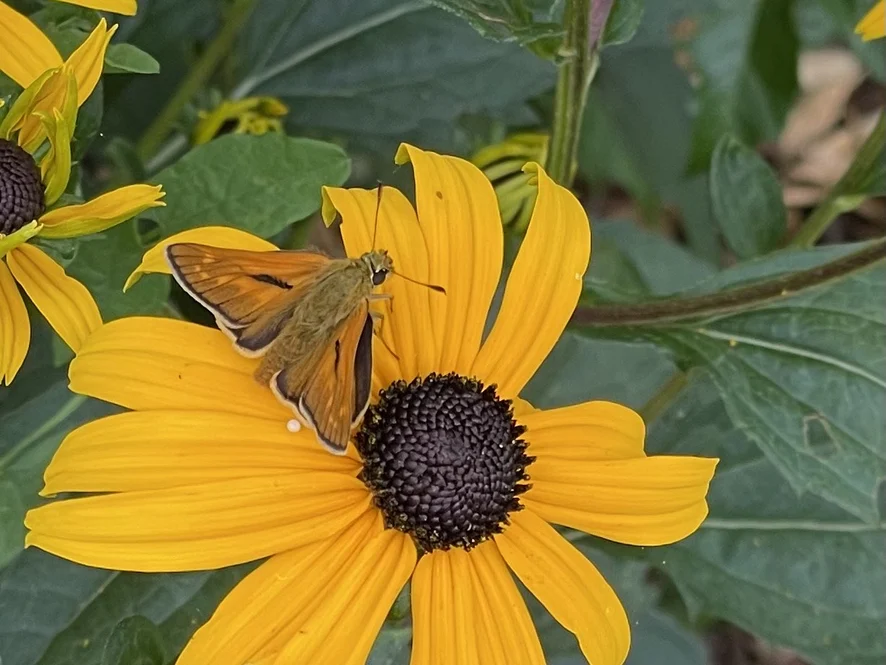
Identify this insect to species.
Ochlodes sylvanus (also Ochlodes venata)
